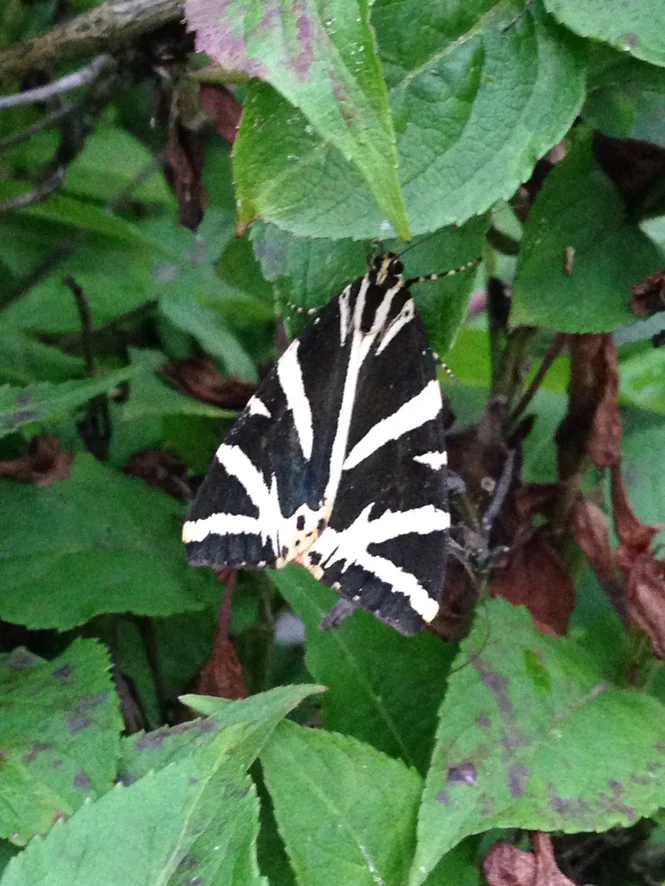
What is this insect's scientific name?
Euplagia quadripunctaria
